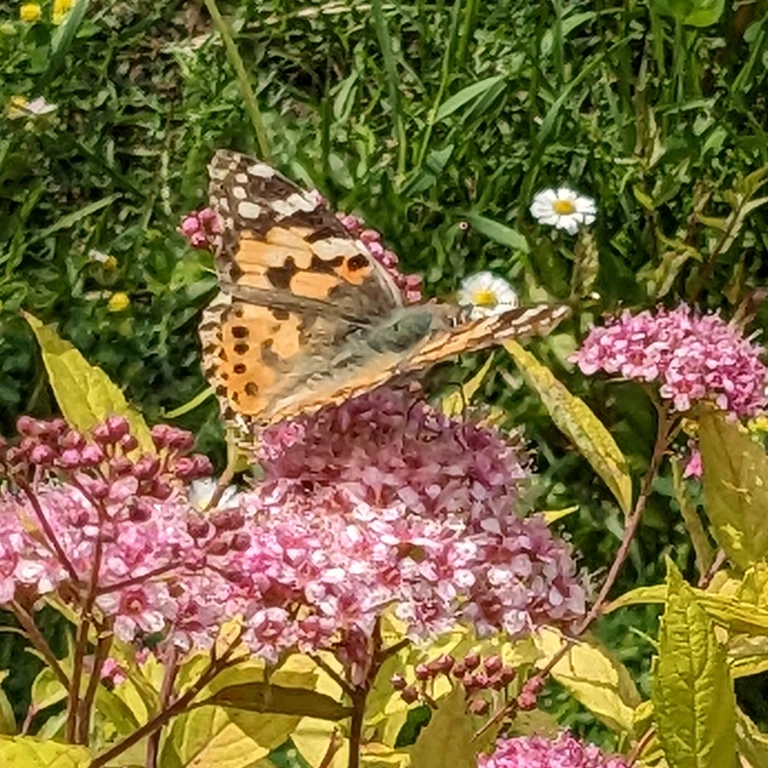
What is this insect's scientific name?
Vanessa cardui
